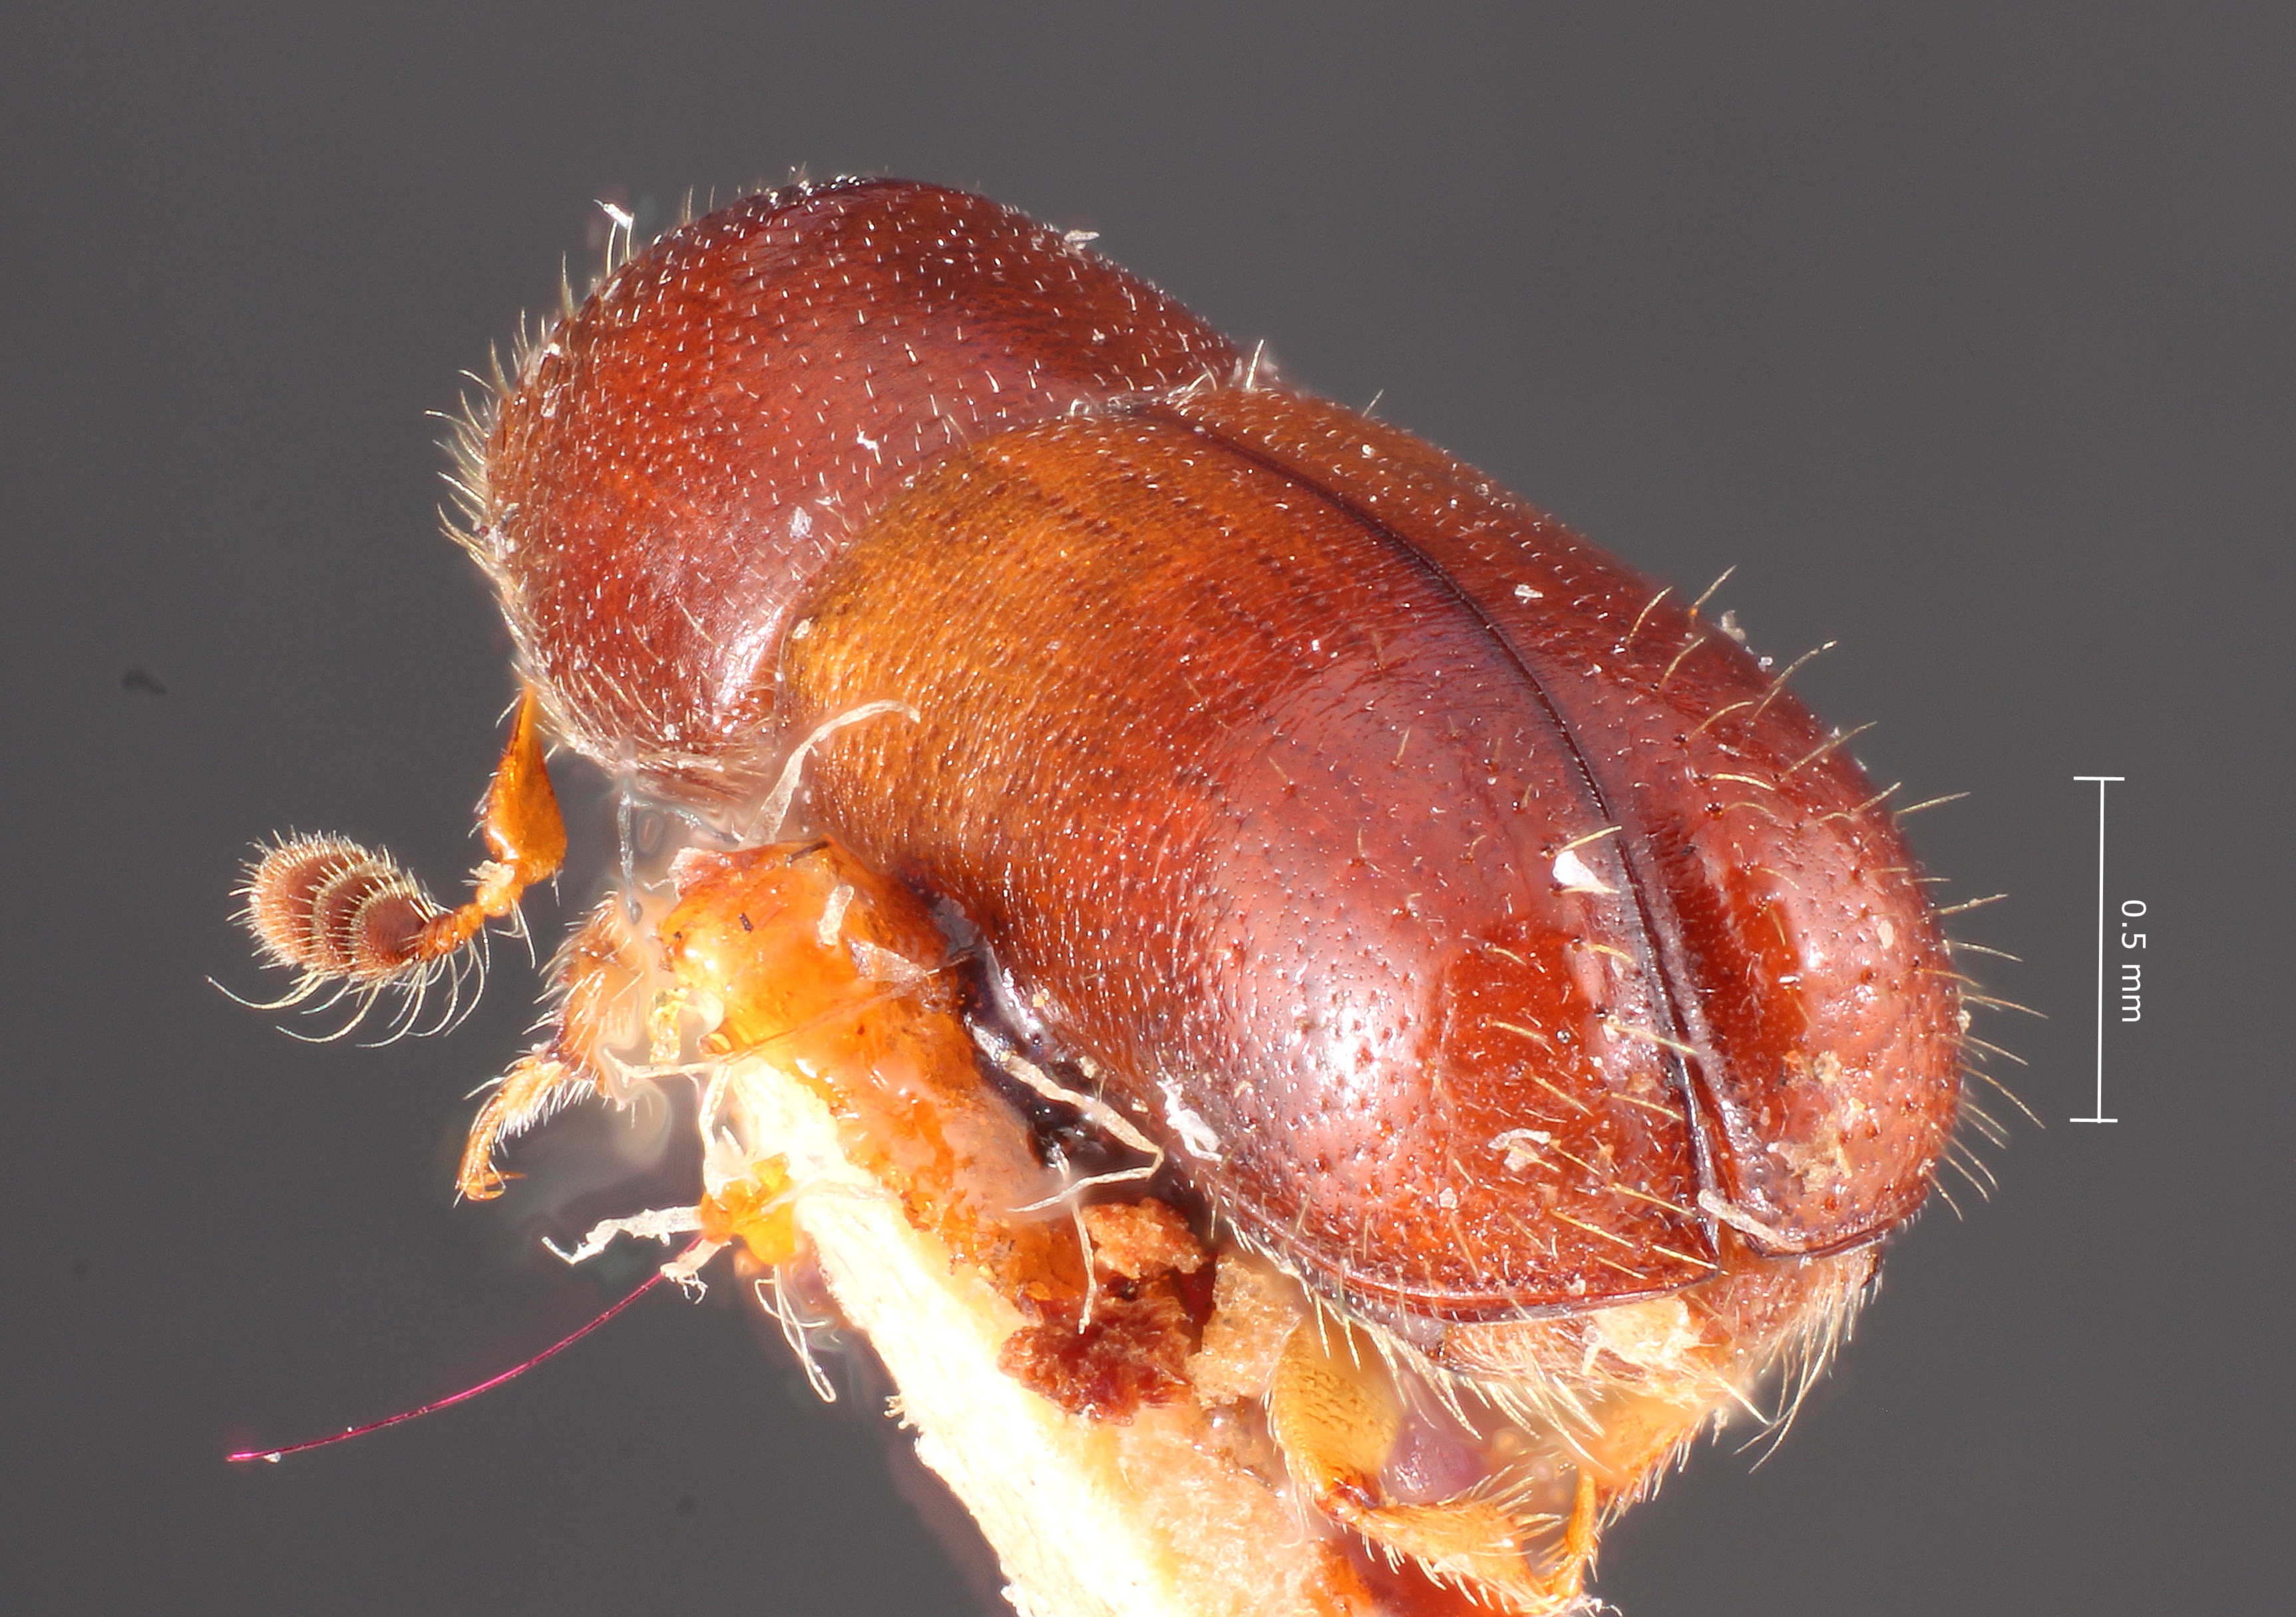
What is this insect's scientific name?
Gnathotrichus aciculatus
